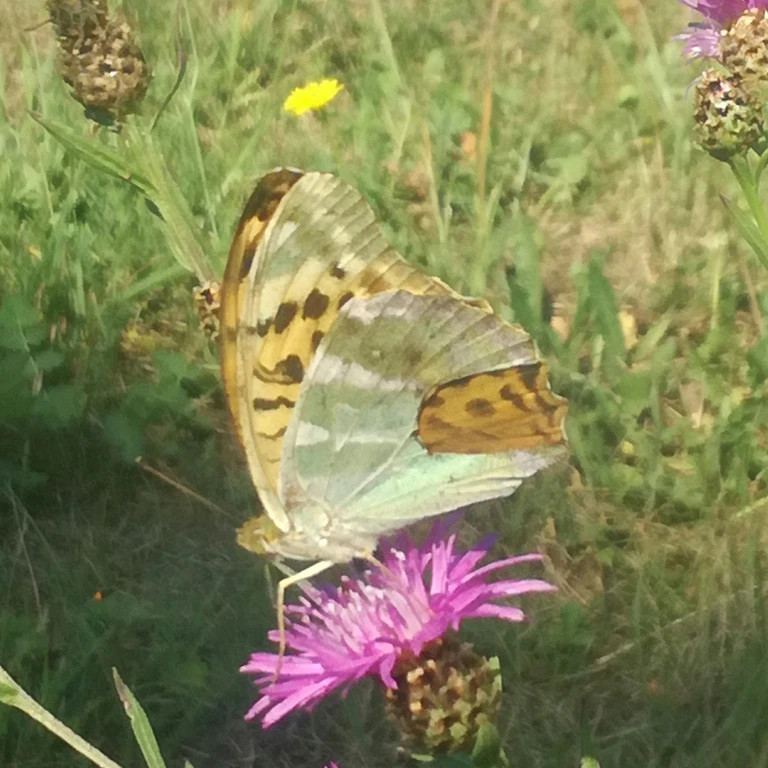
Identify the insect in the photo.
Argynnis paphia
